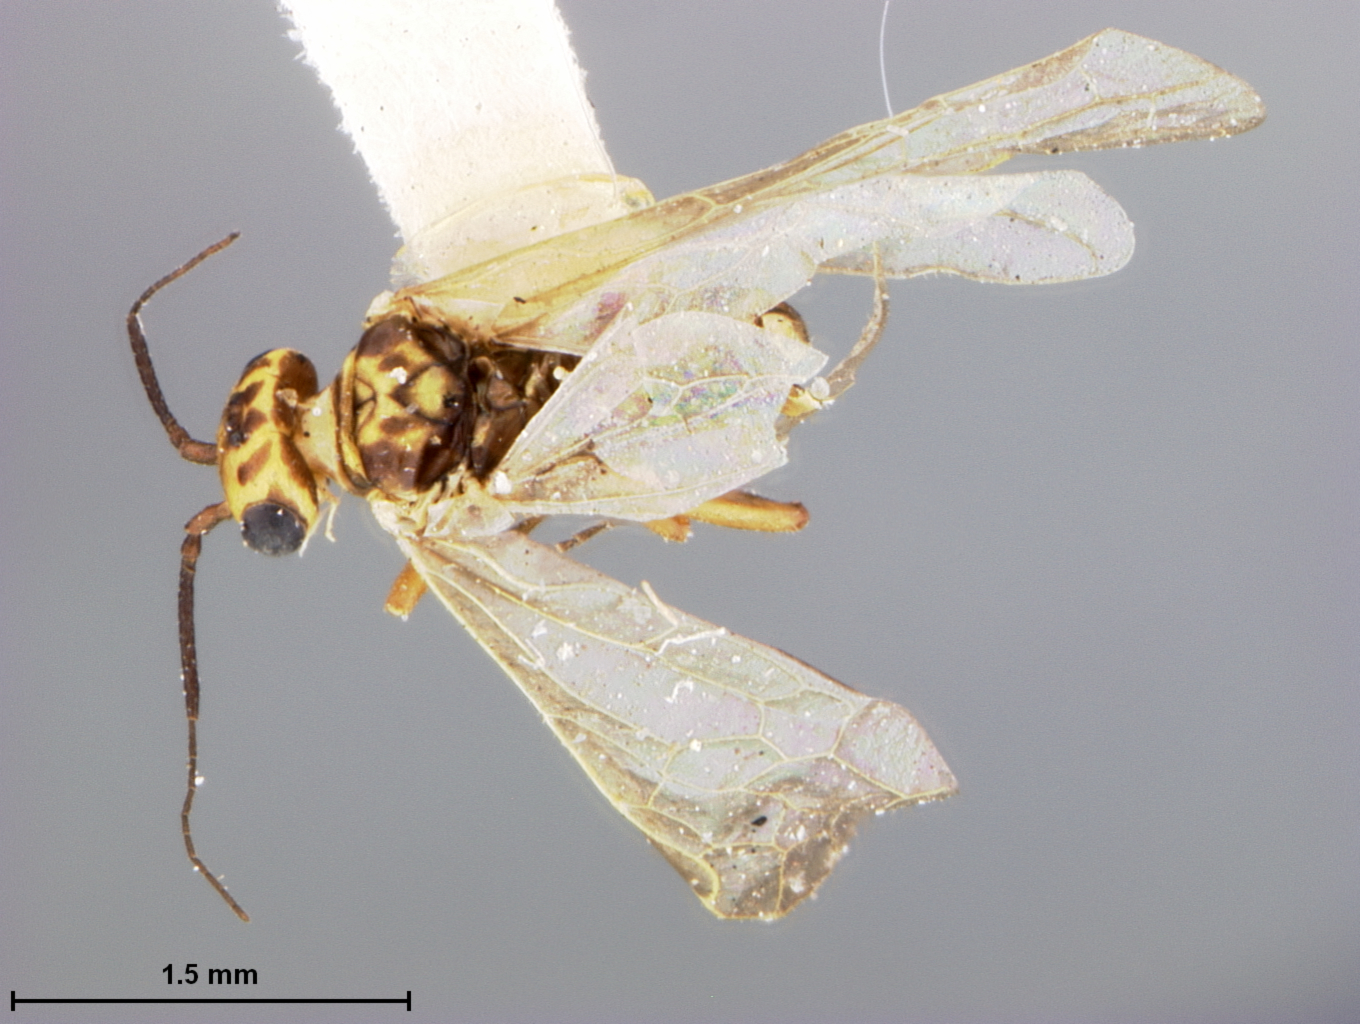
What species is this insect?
Xyela styrax
